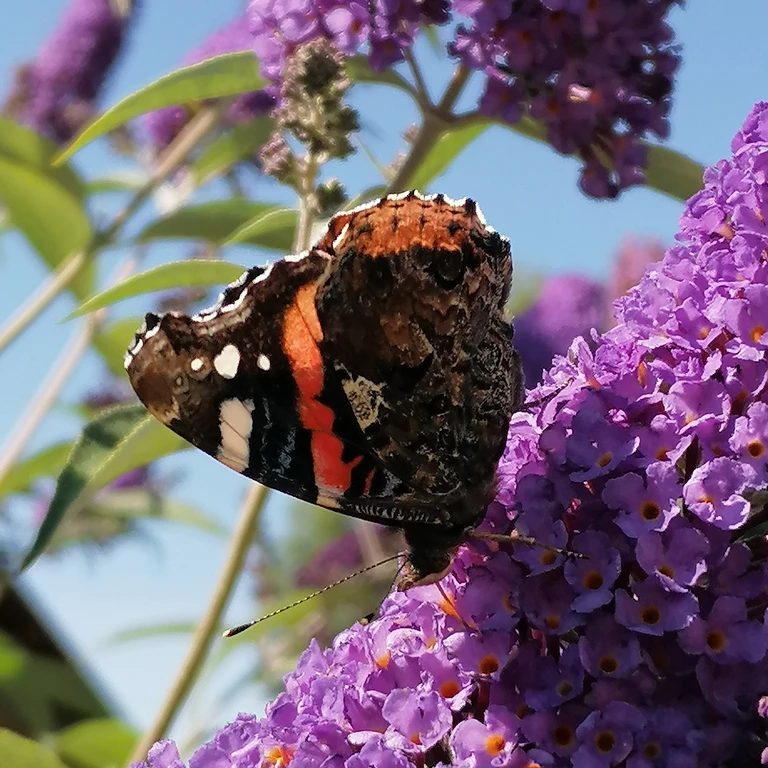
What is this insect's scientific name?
Vanessa atalanta
